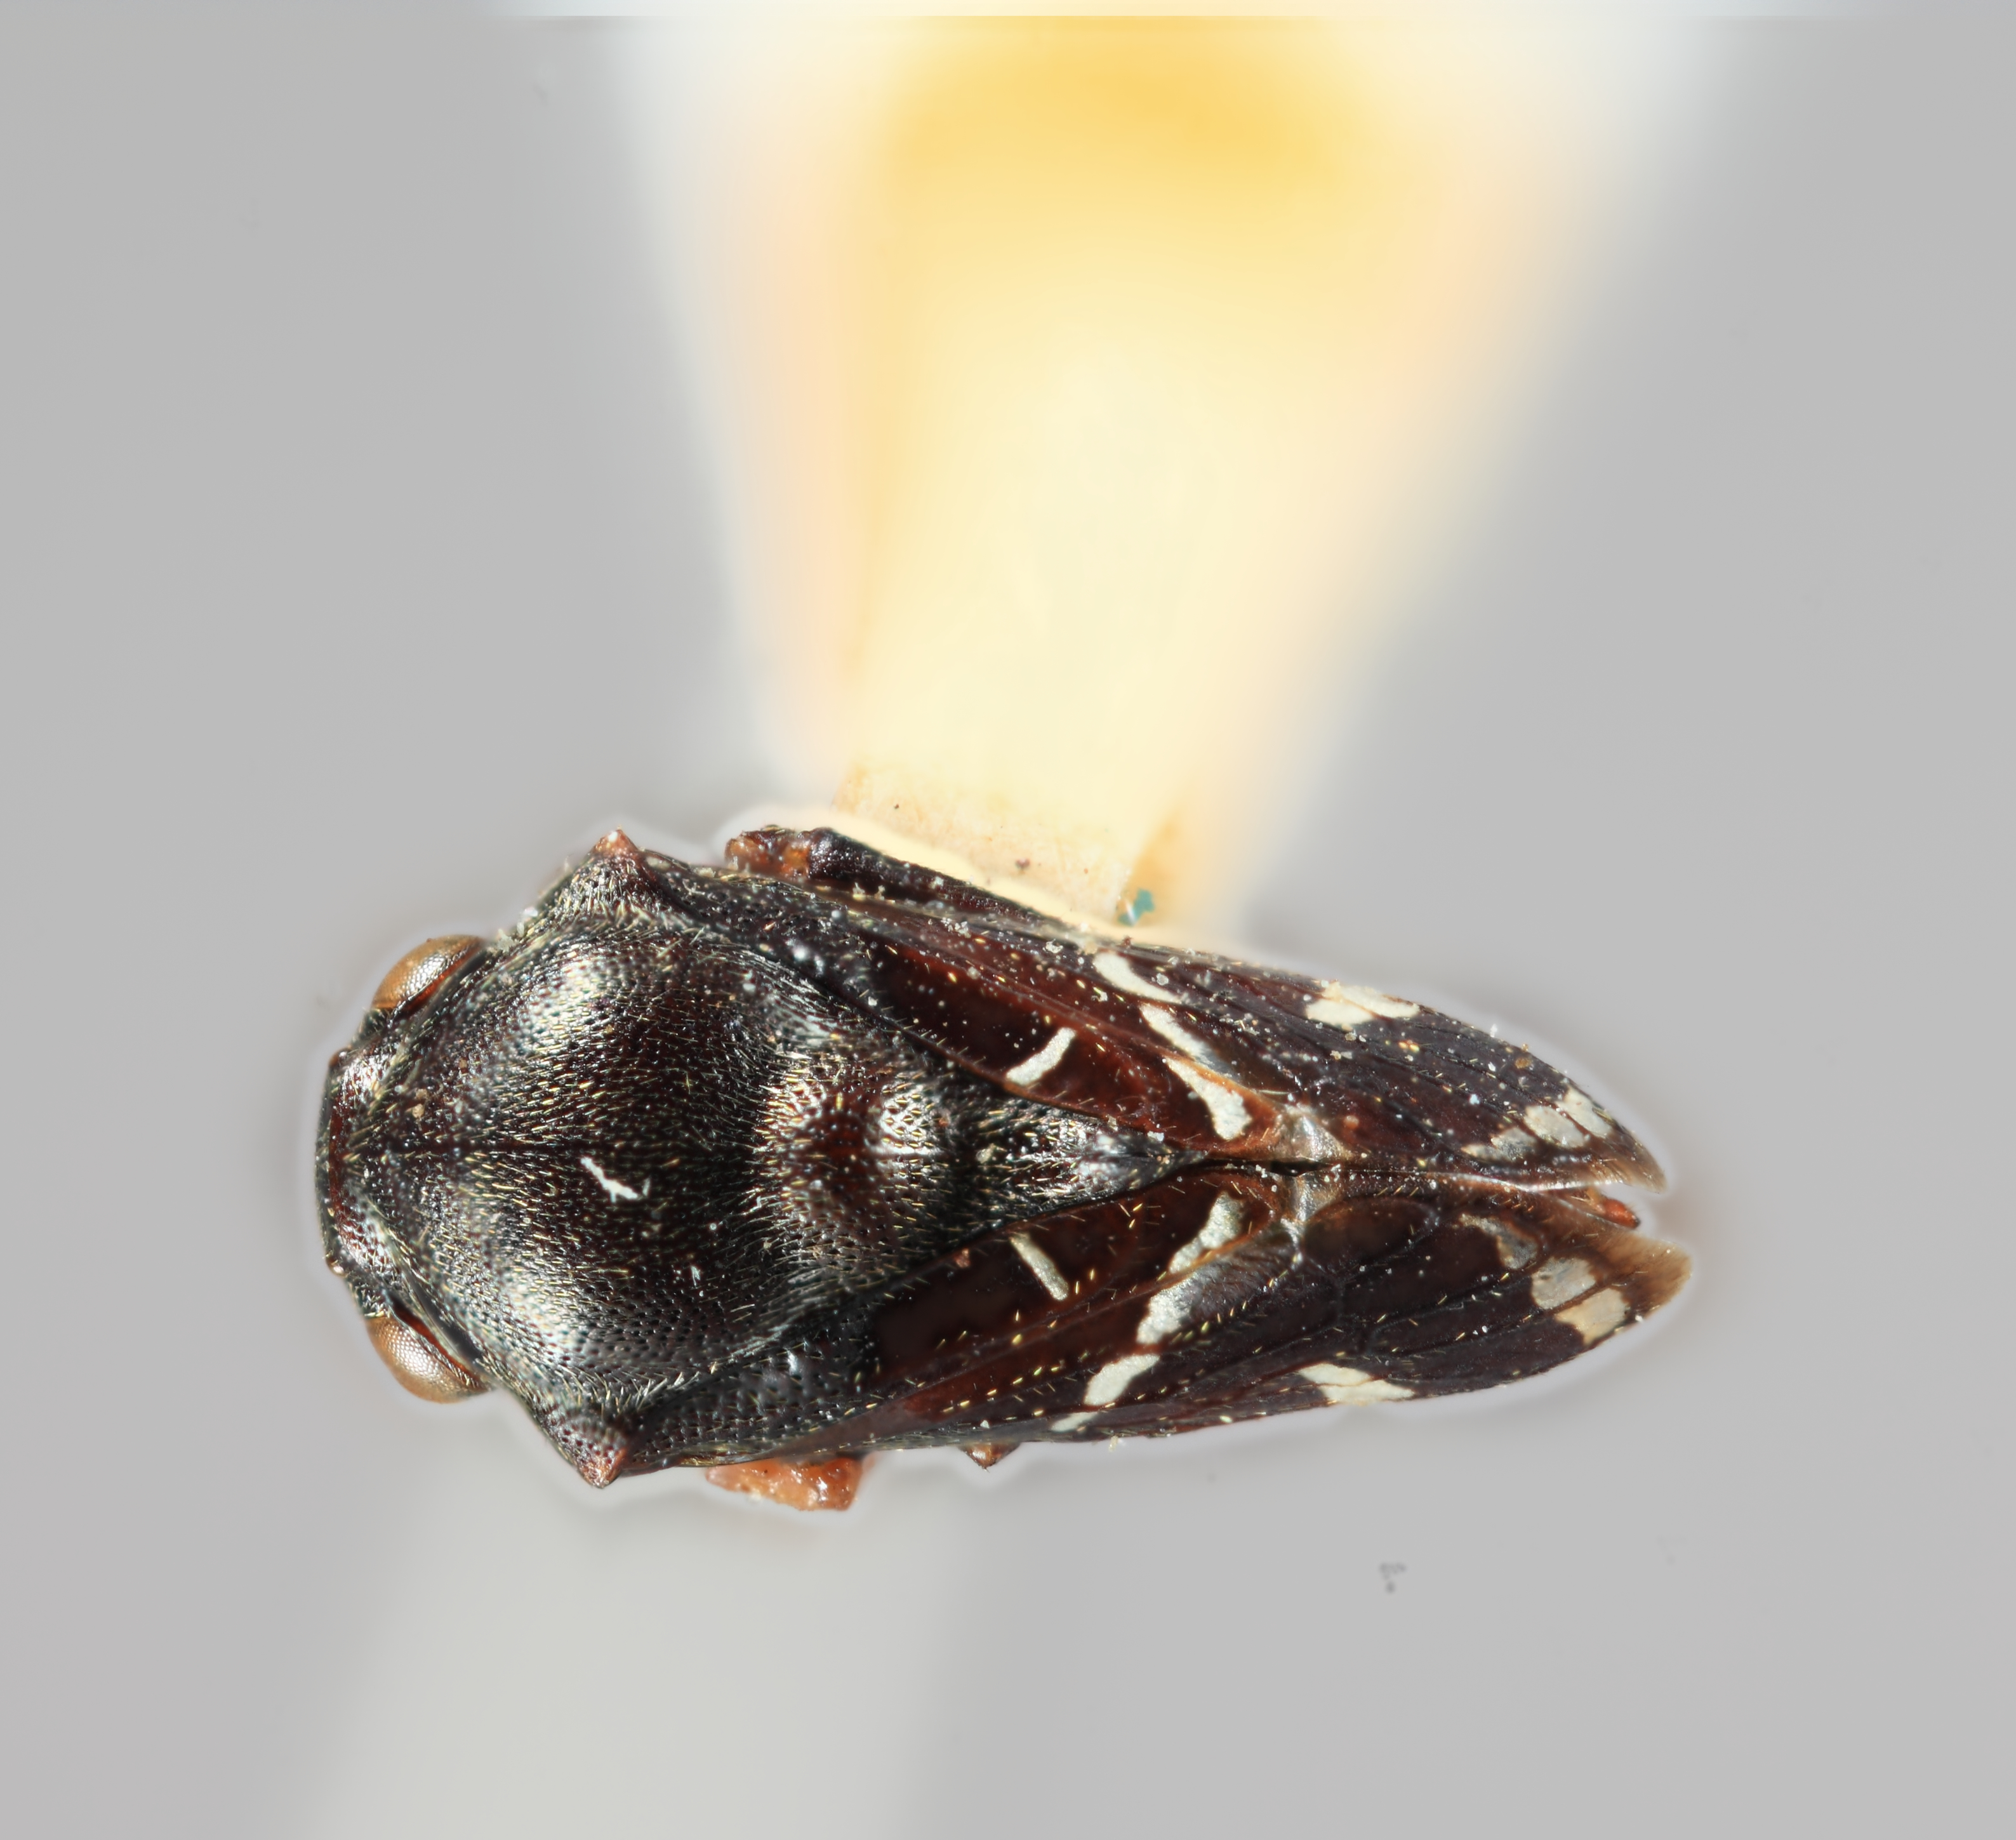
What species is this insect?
Parayasa maculipennis
